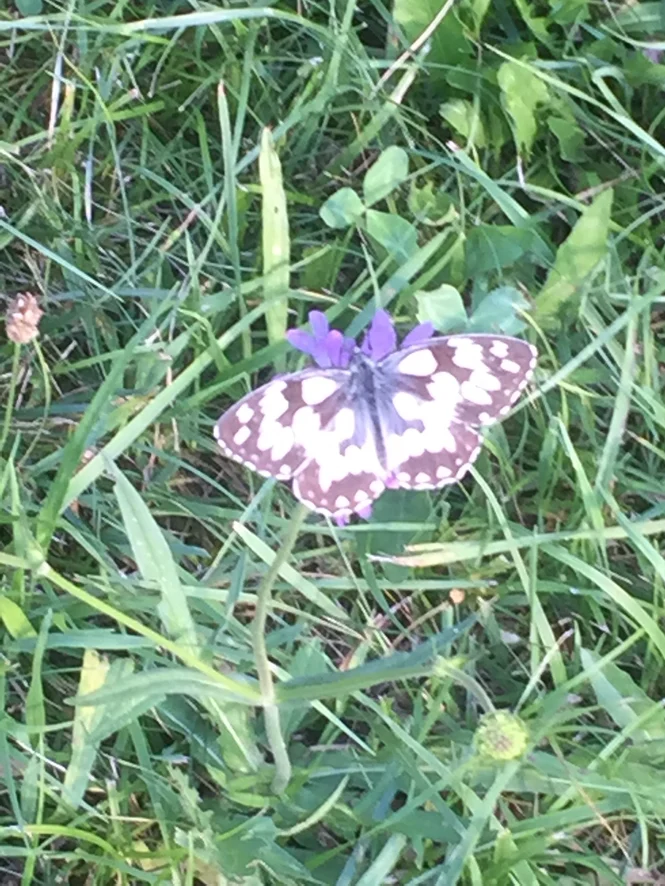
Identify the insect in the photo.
Melanargia galathea
